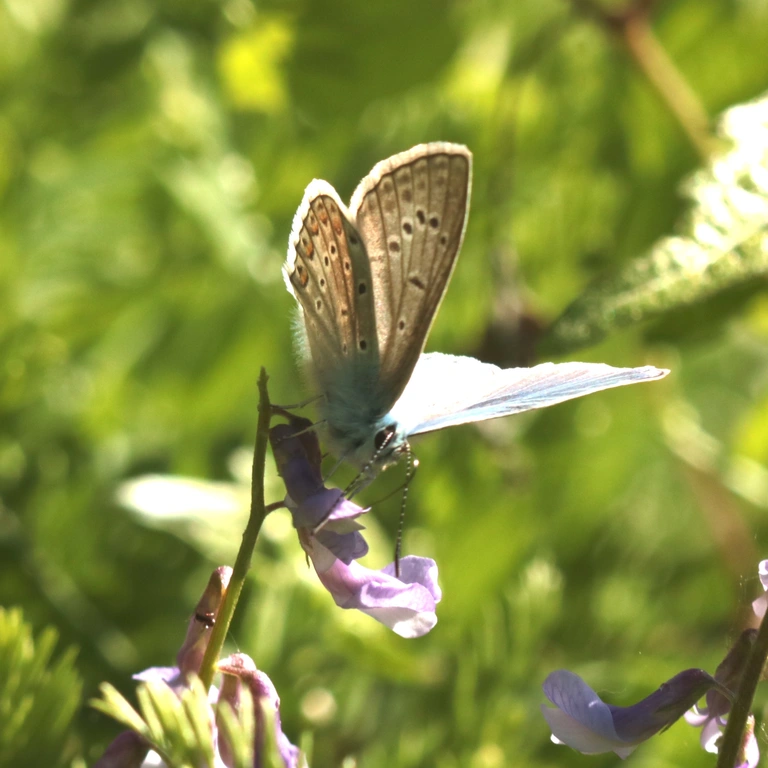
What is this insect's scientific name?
Polyommatus icarus
